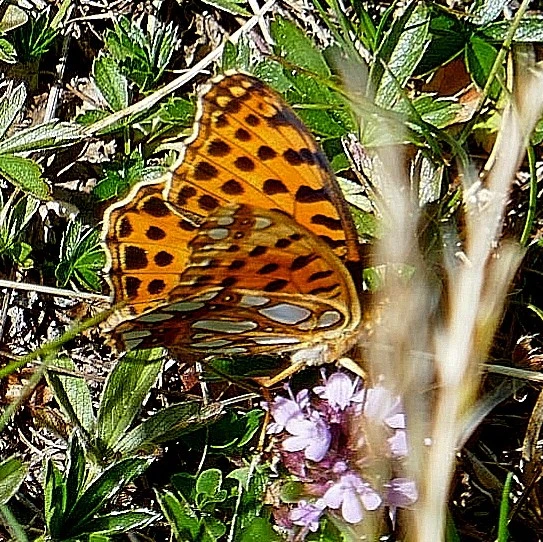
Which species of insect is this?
Issoria lathonia
